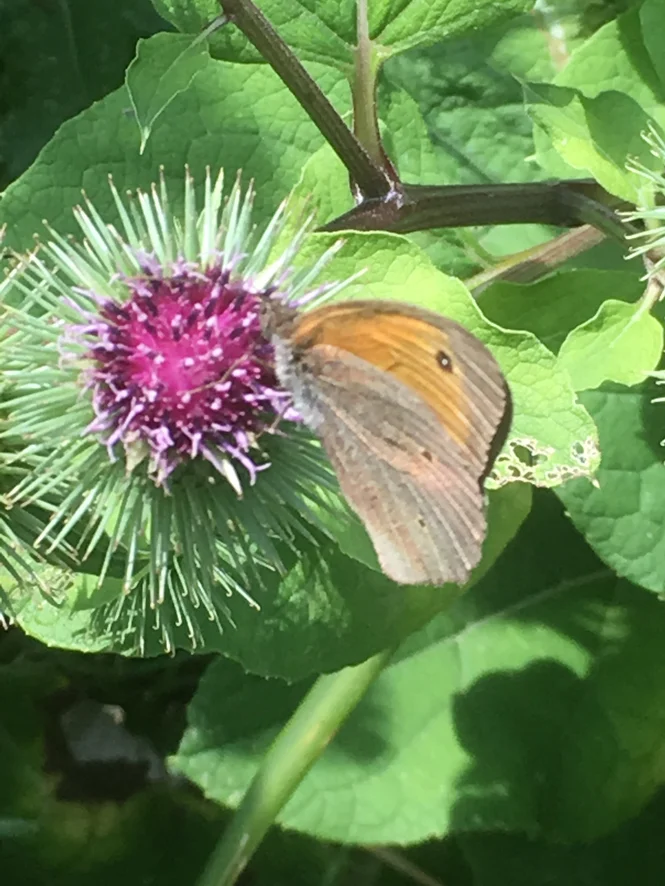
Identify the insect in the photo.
Maniola jurtina
